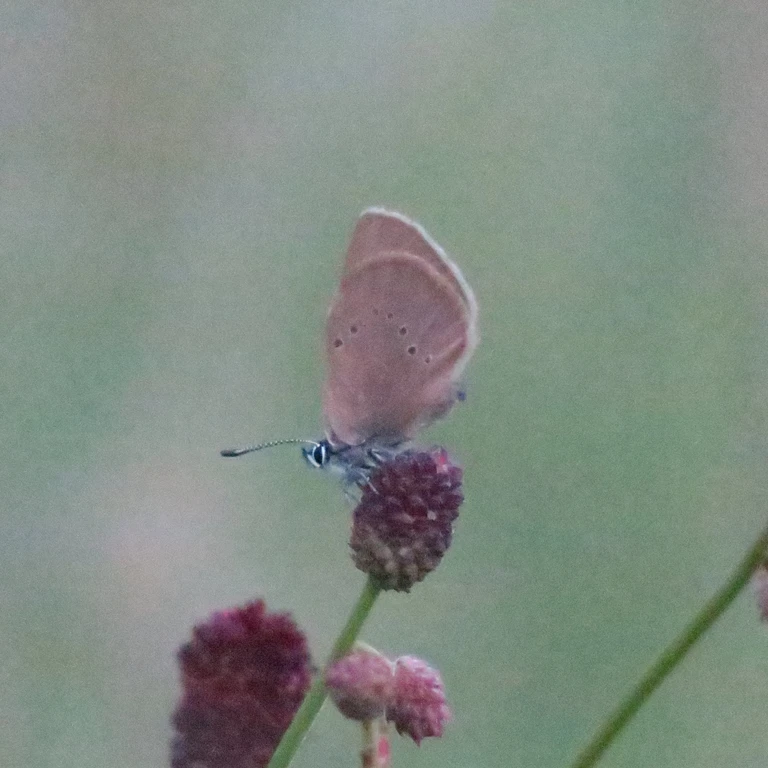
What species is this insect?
Phengaris nausithous (also Maculinea nausithous)
